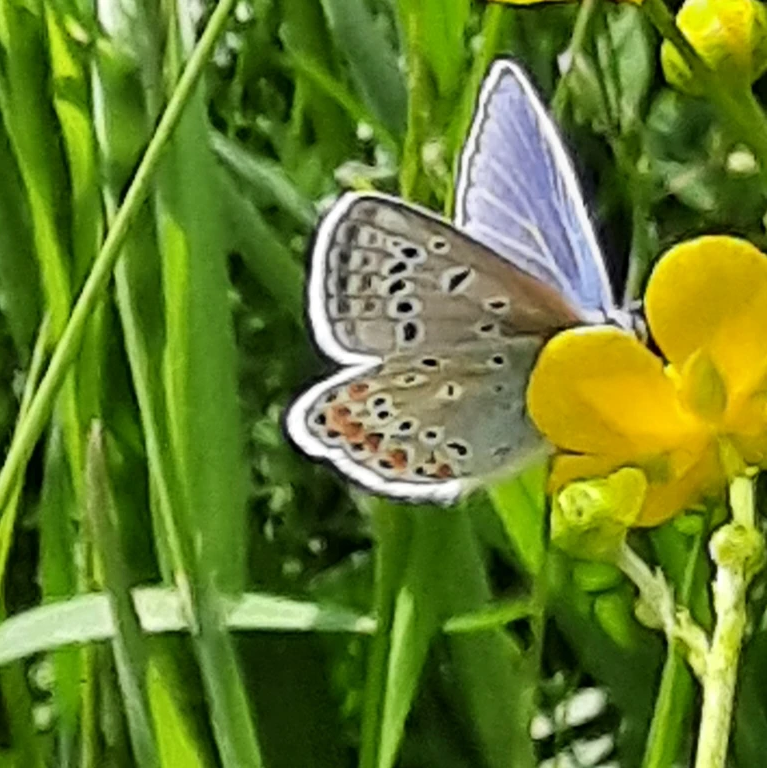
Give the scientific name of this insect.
Polyommatus icarus
